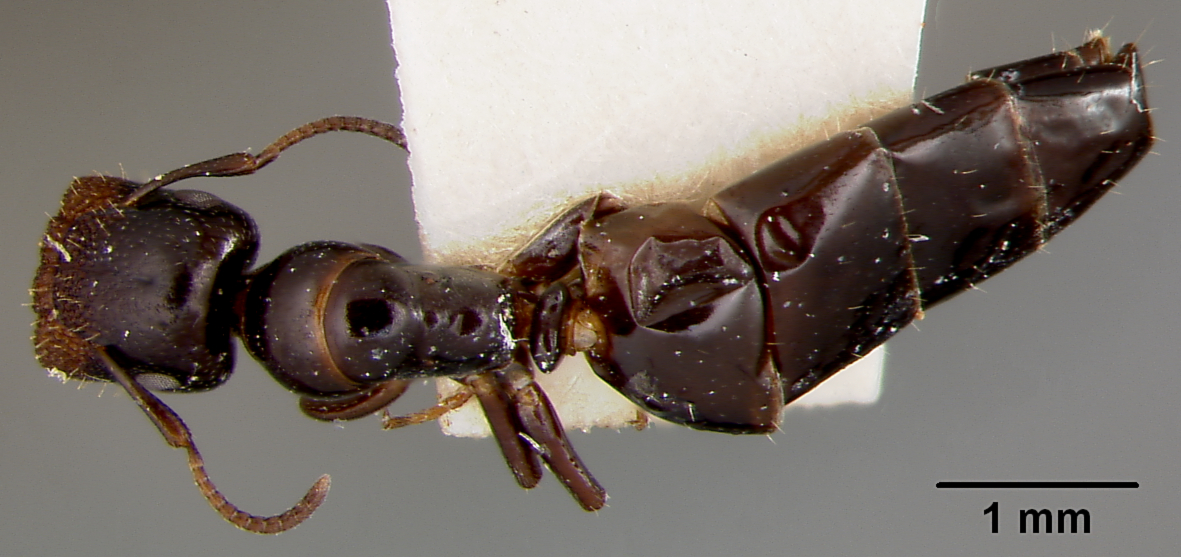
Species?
Camponotus papago
